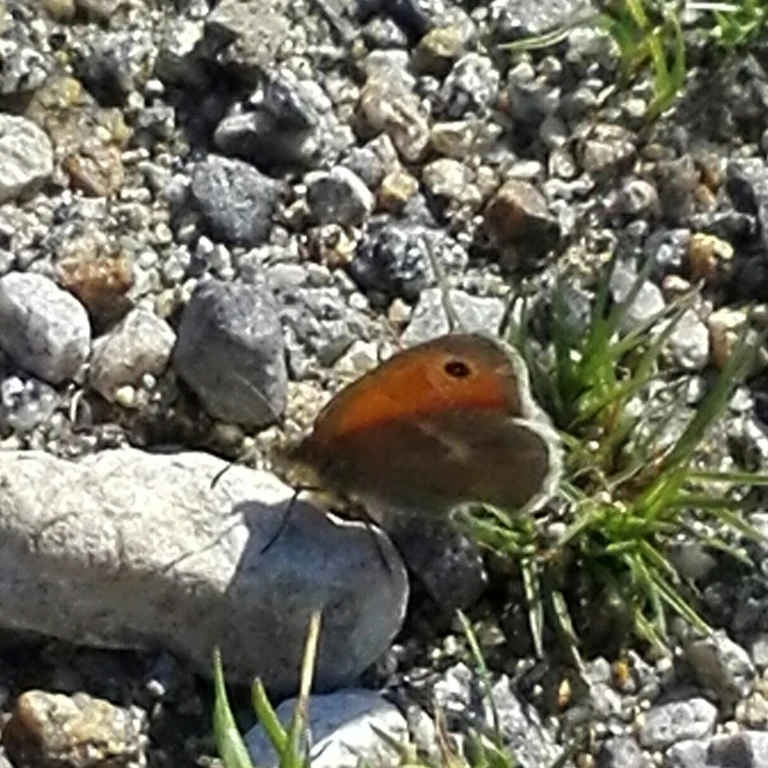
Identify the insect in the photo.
Coenonympha pamphilus
